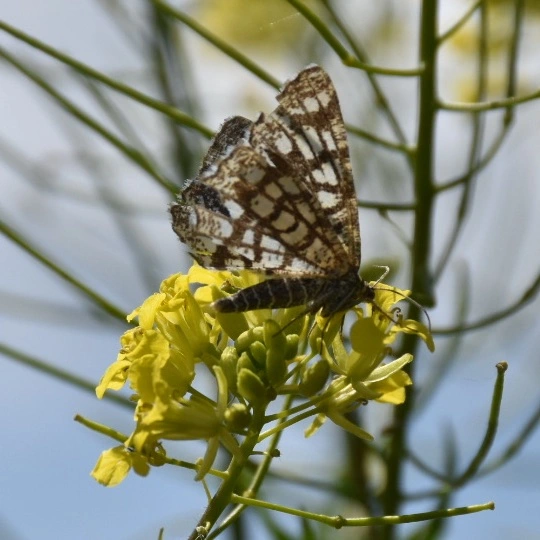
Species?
Chiasmia clathrata
